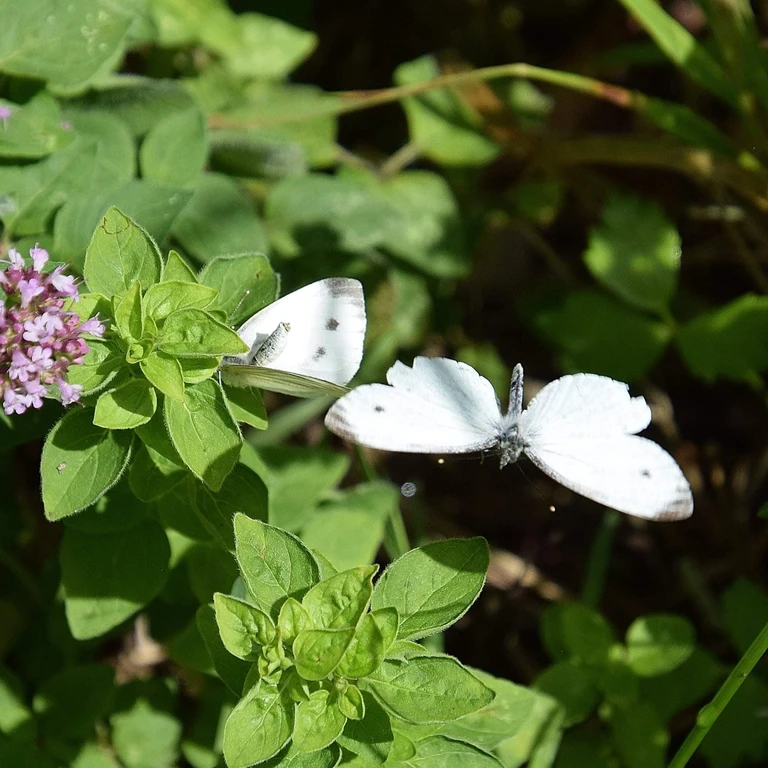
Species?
Pieris napi
